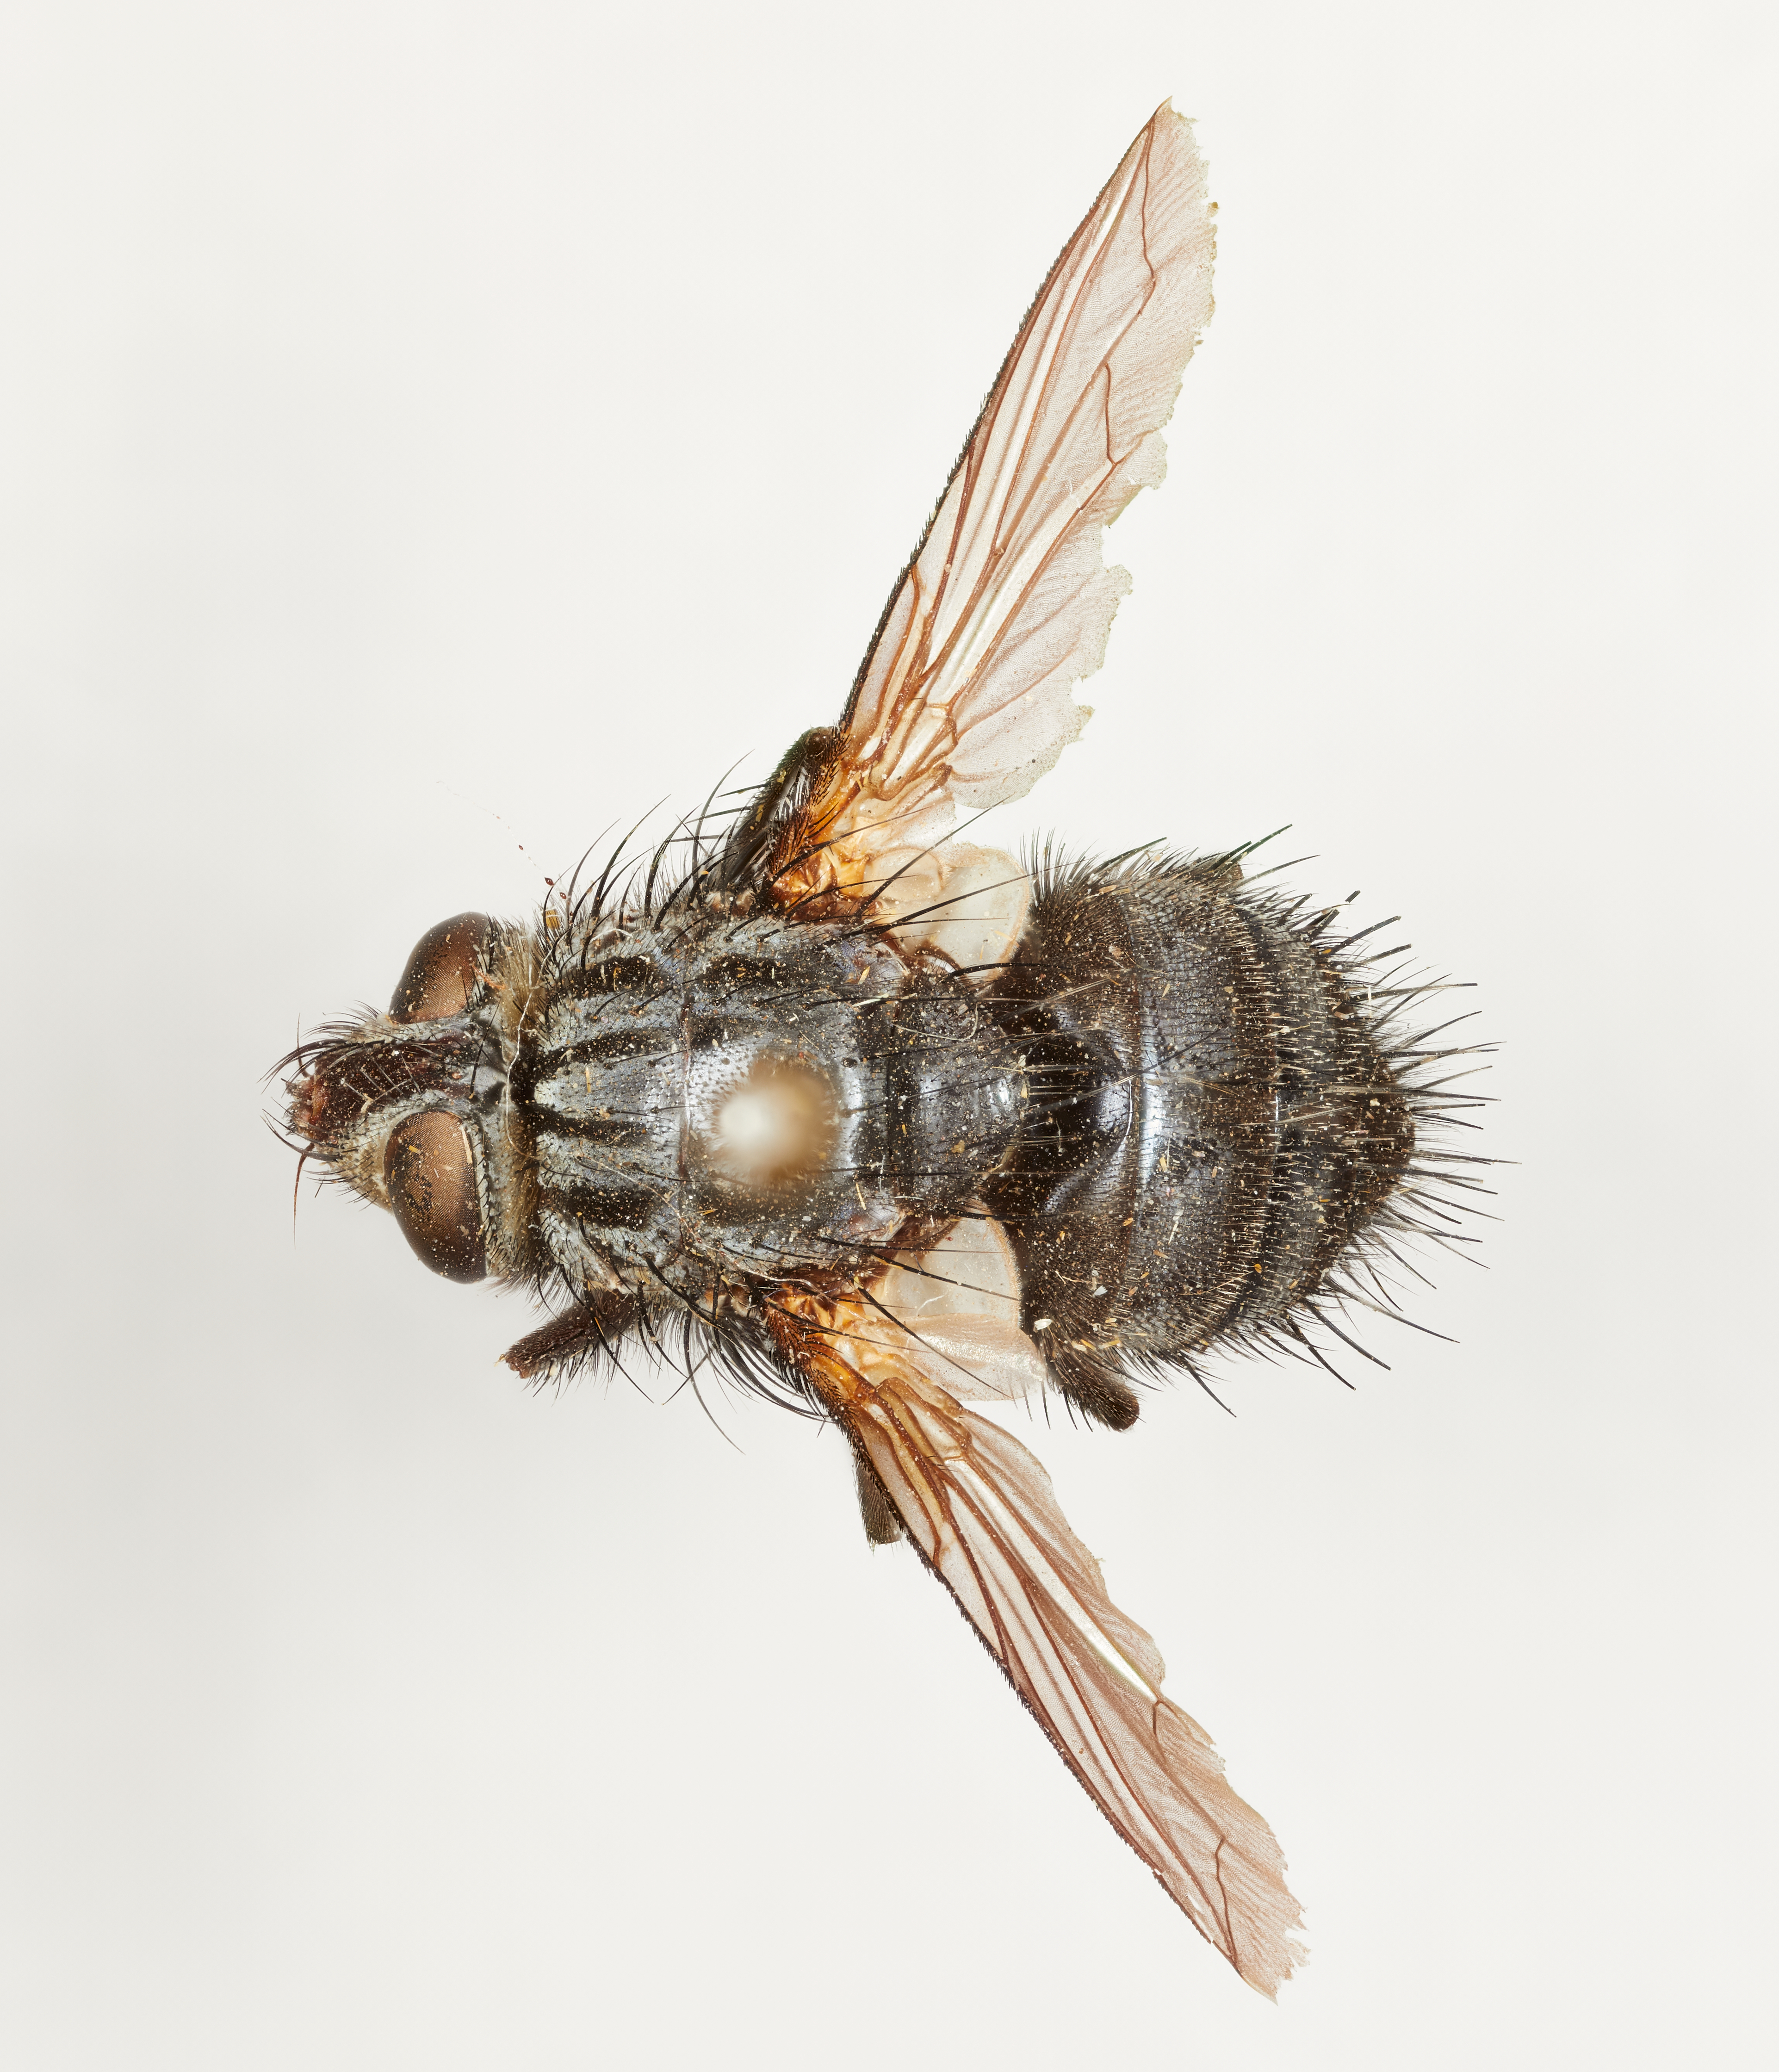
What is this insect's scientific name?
Selenomyia plena
